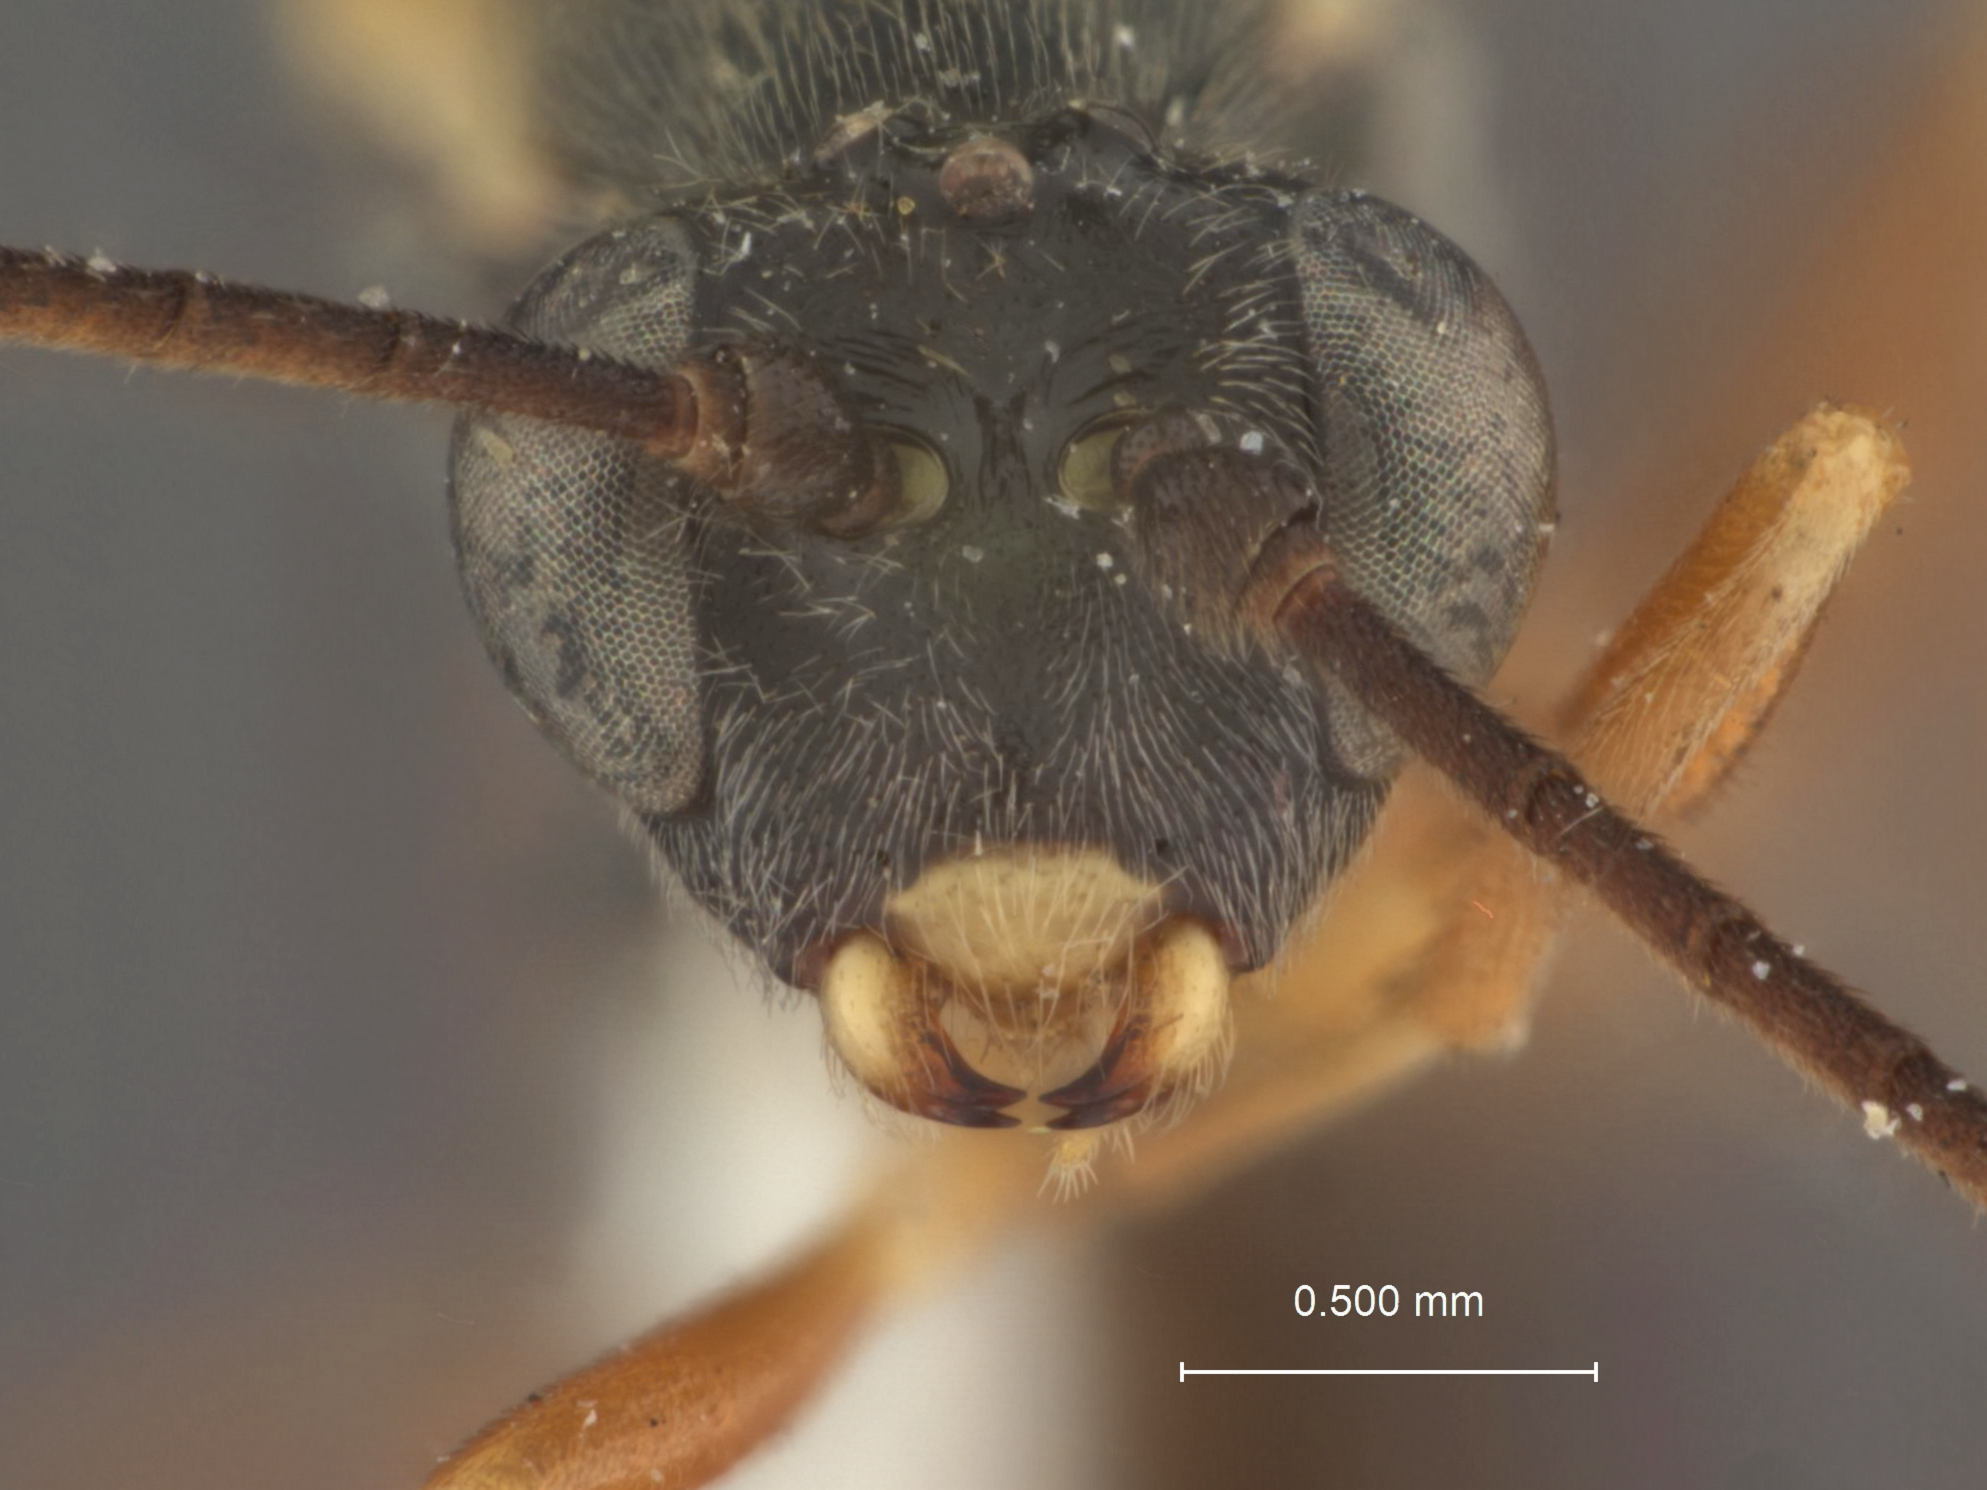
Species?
Glypta rohweri
